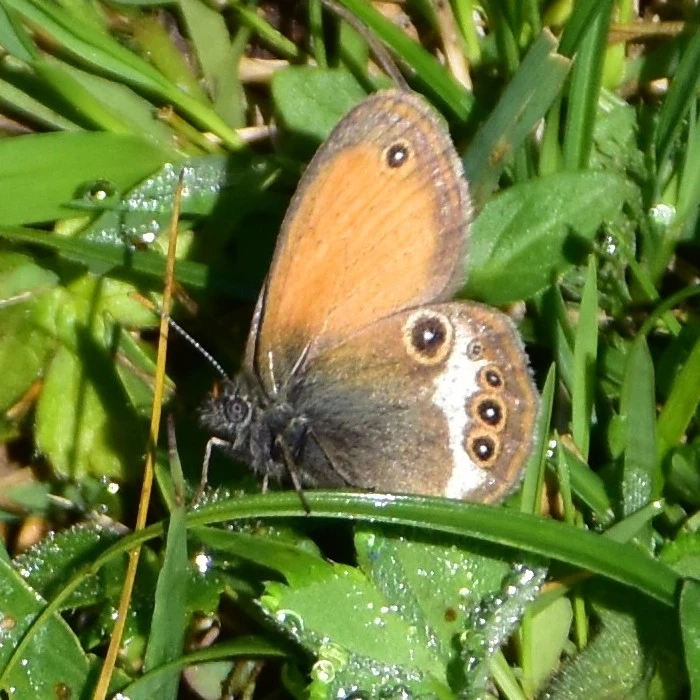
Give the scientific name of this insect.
Coenonympha arcania
